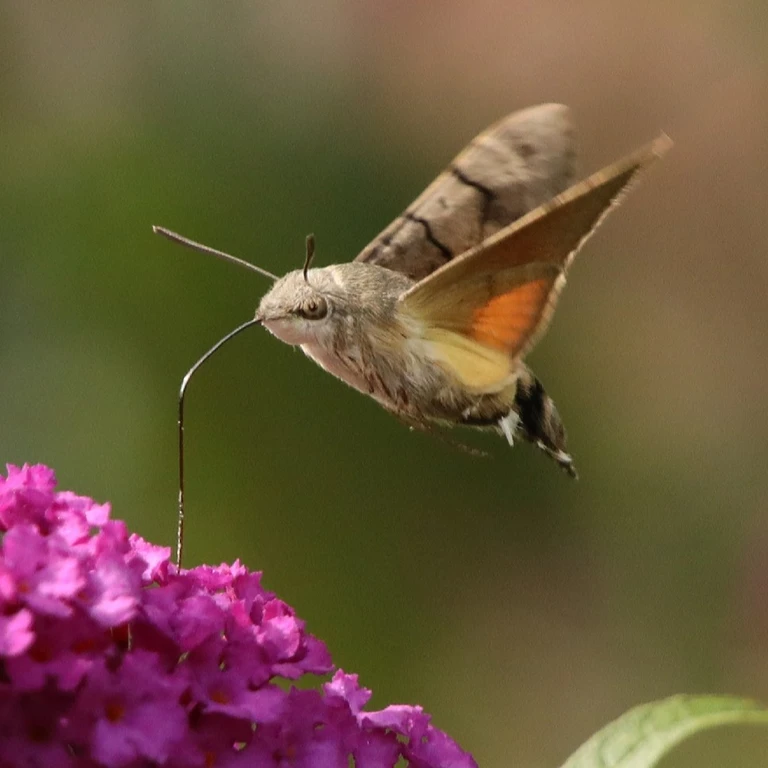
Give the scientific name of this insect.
Macroglossum stellatarum
